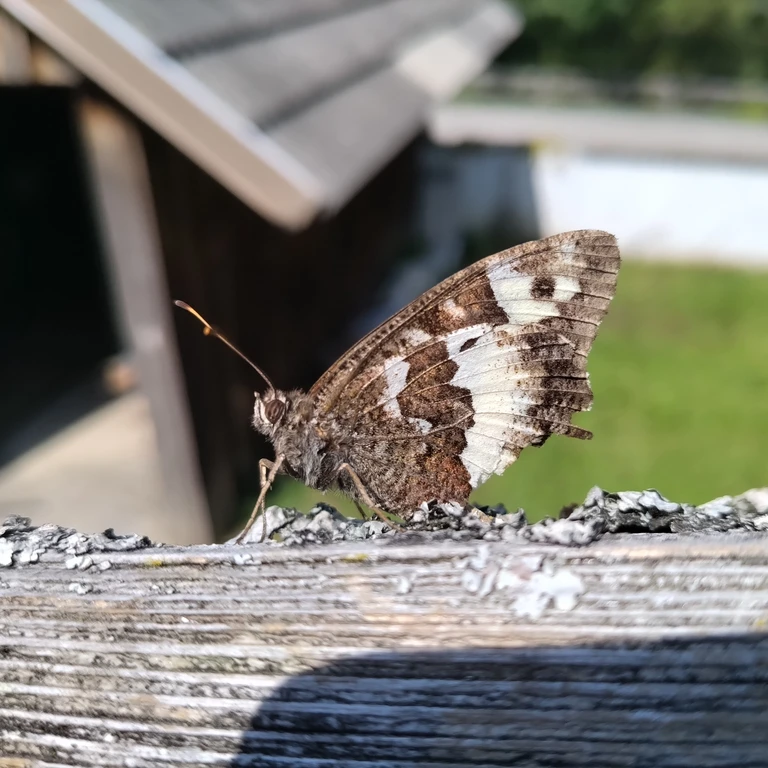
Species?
Brintesia circe
